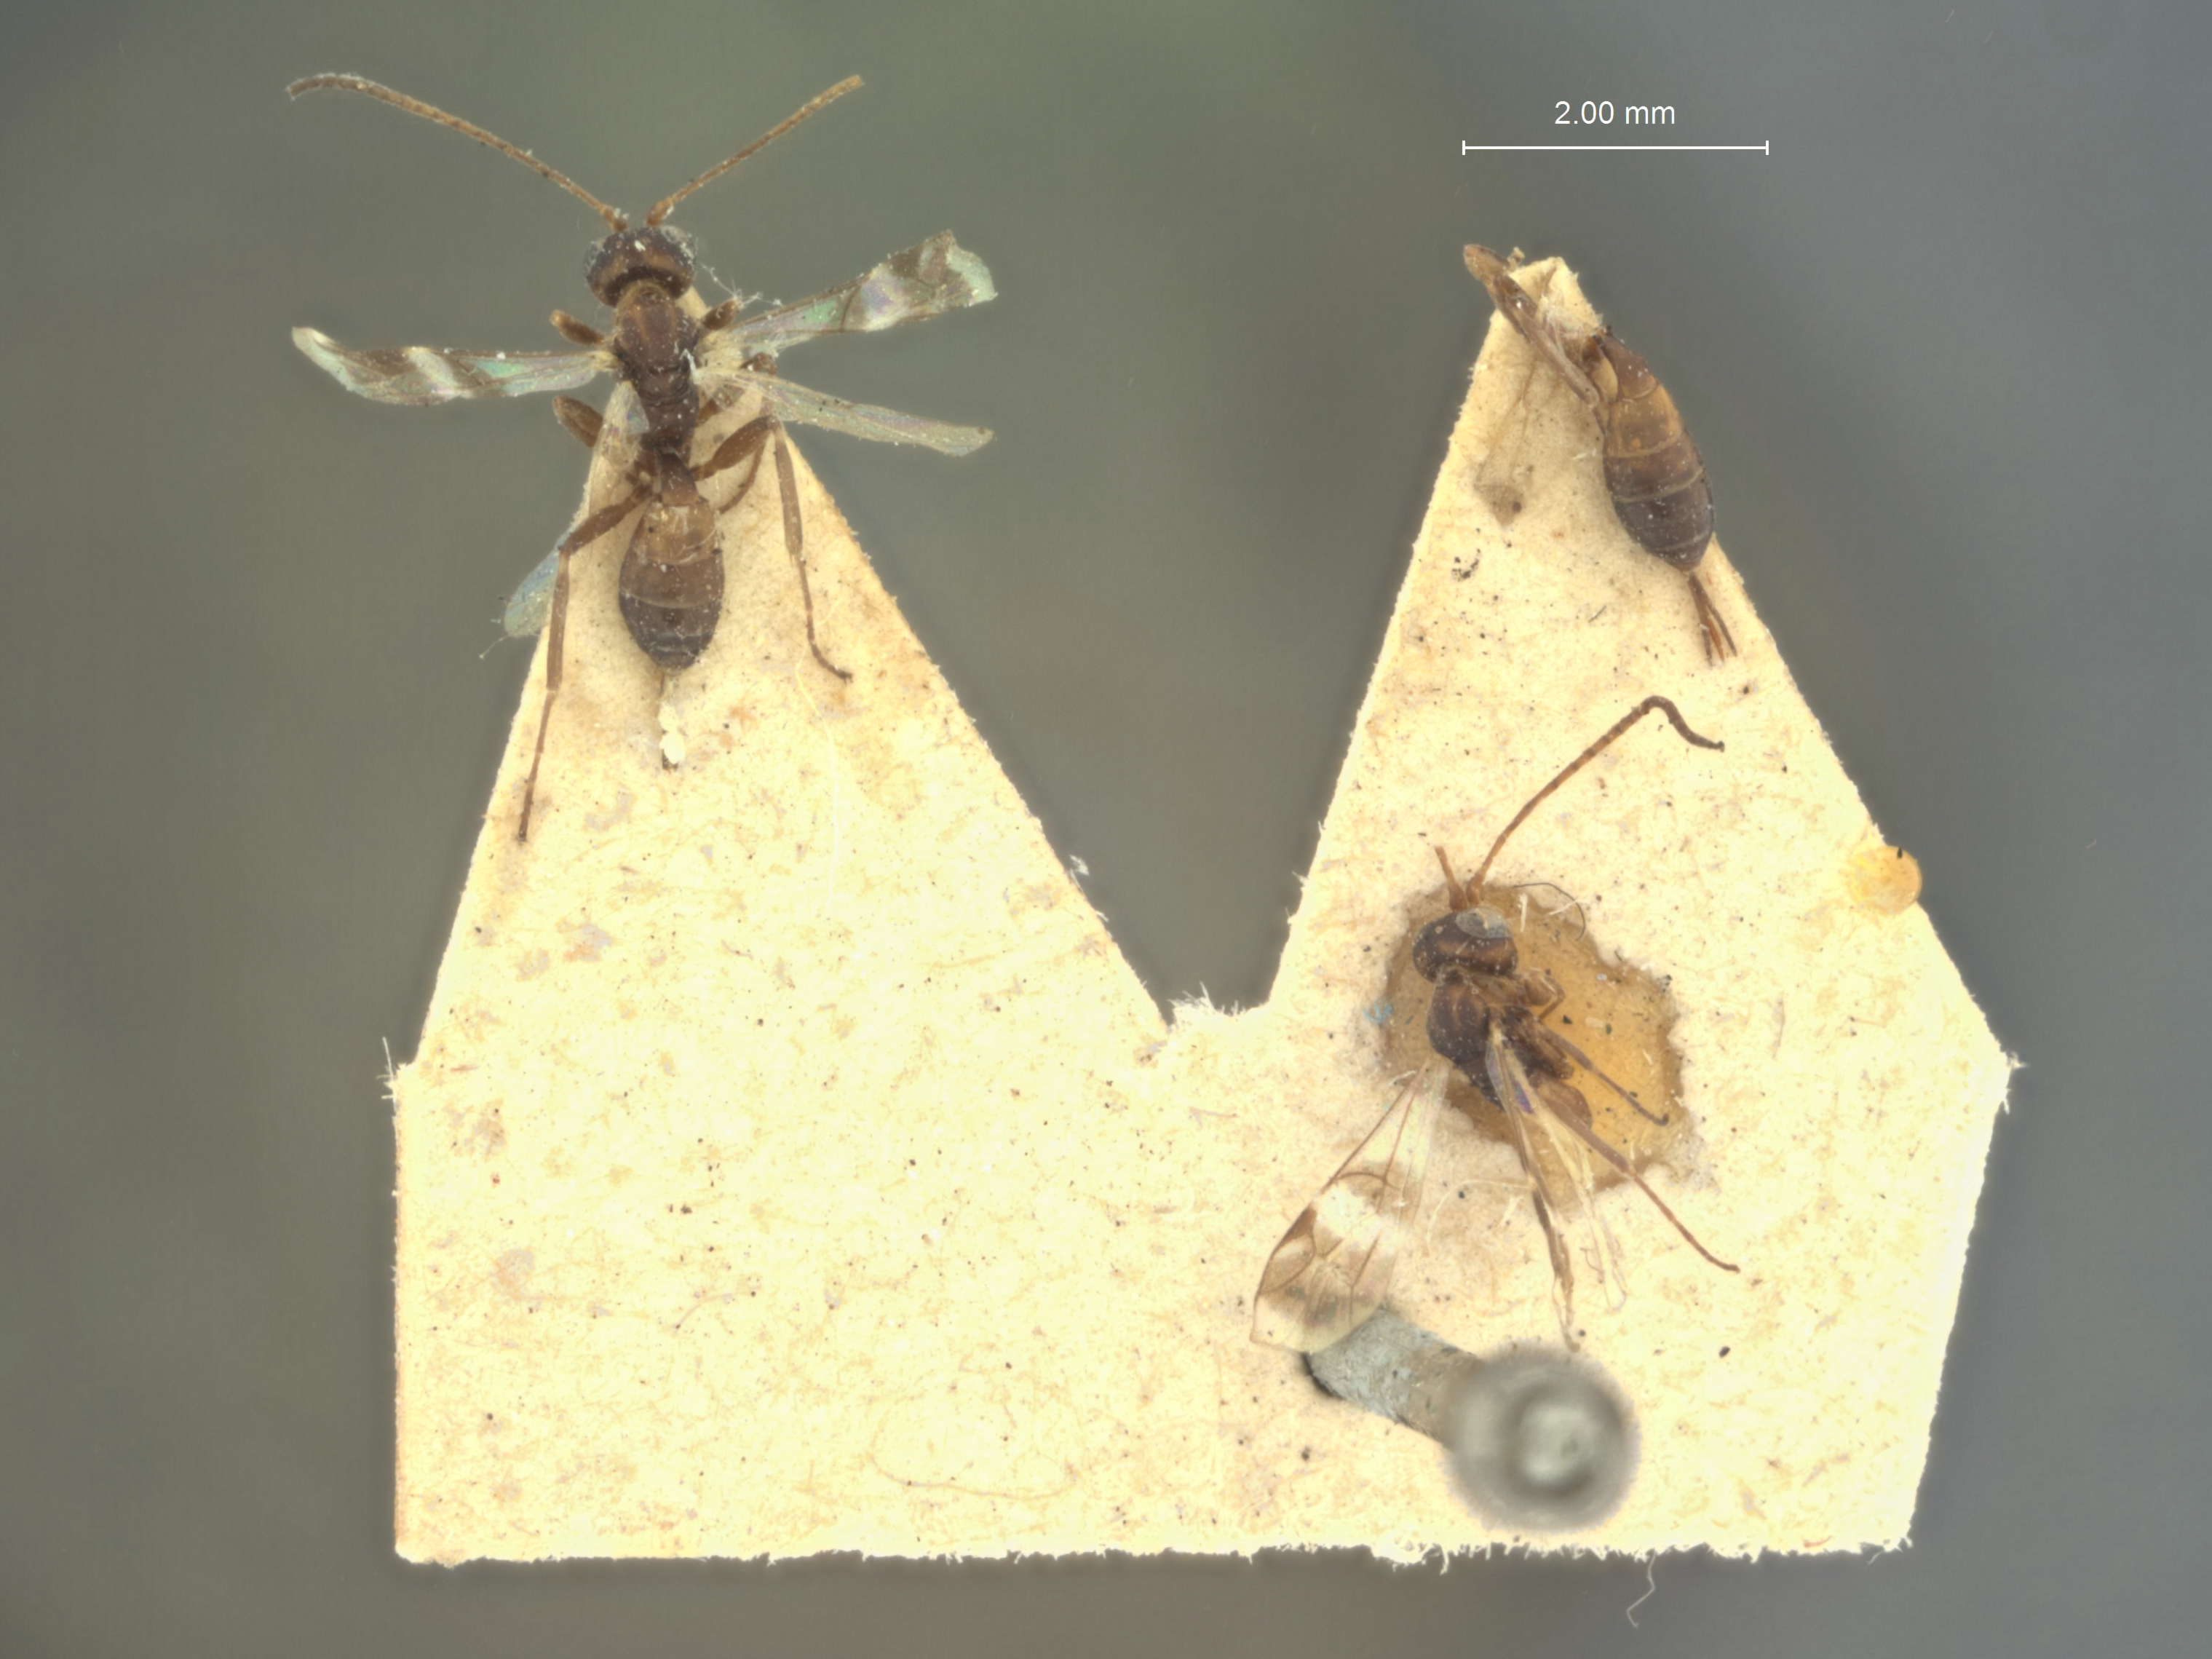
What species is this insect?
Otacustes orgyiae
